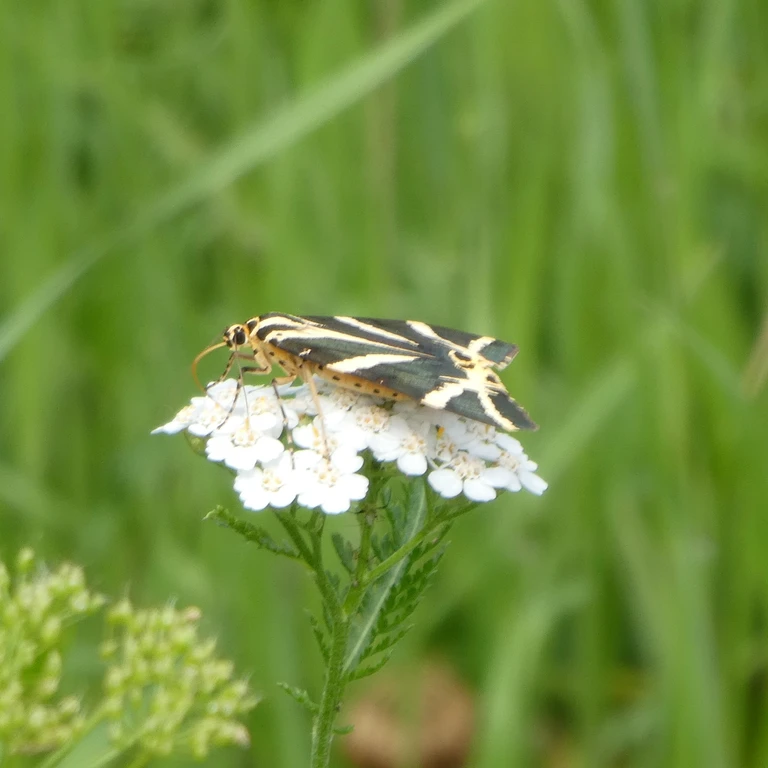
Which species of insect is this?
Euplagia quadripunctaria
